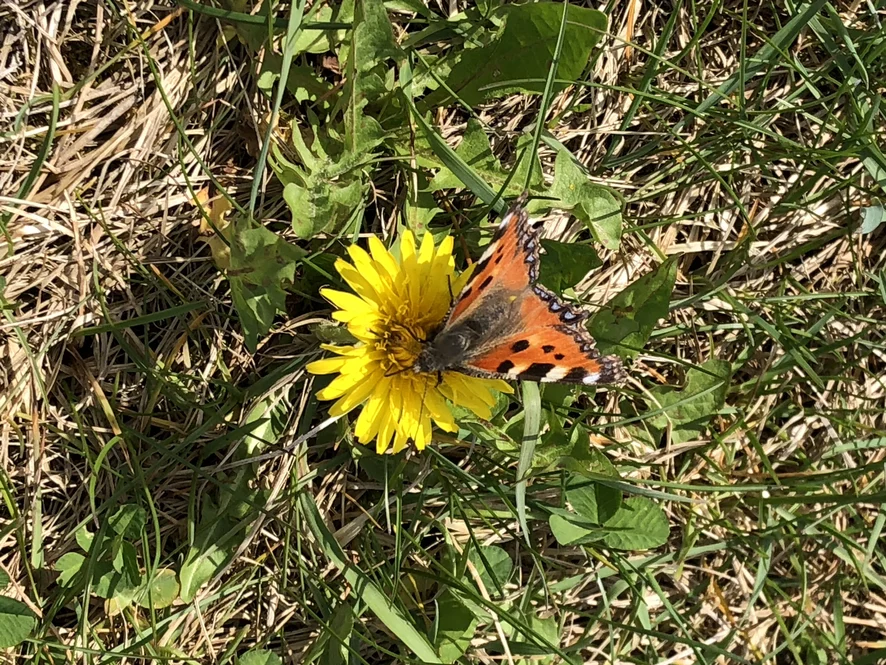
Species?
Aglais urticae
